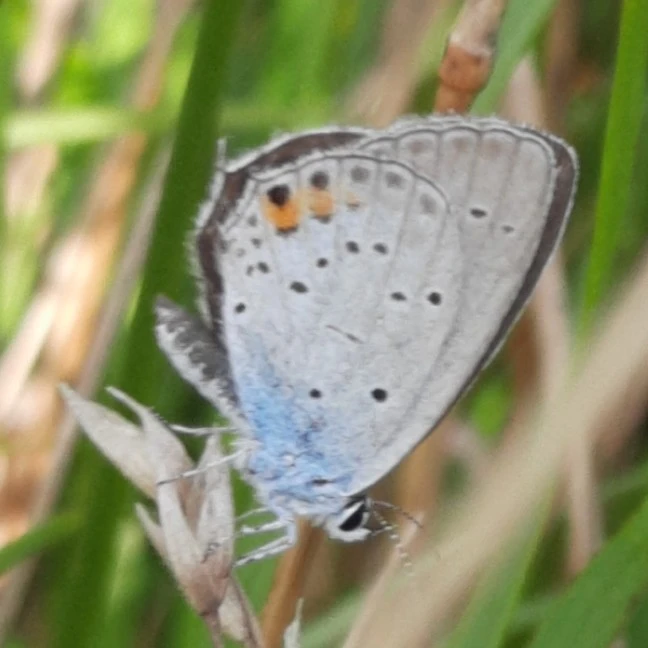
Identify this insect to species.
Cupido argiades (also Elkalyce argiades)
